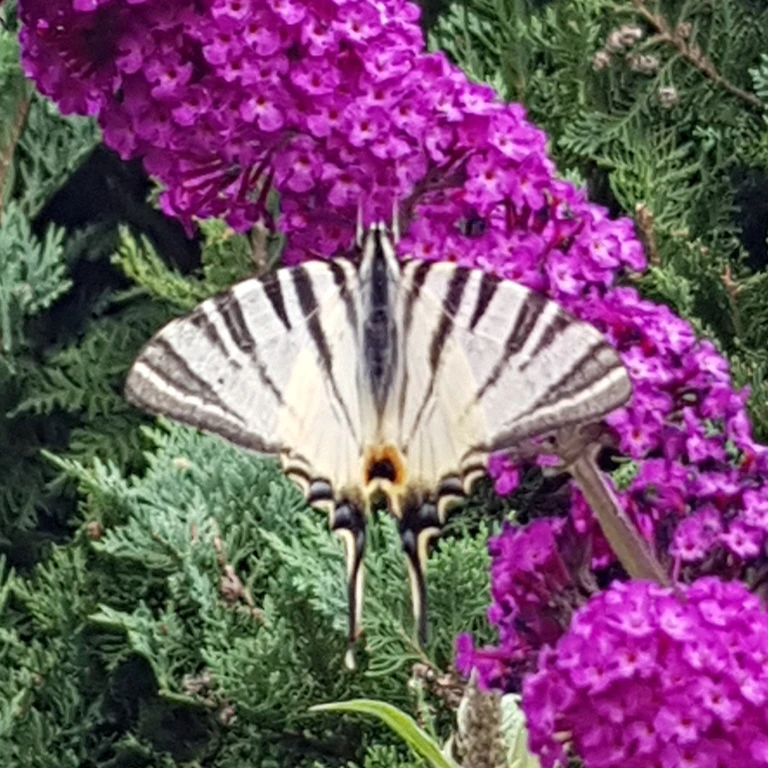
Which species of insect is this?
Iphiclides podalirius
